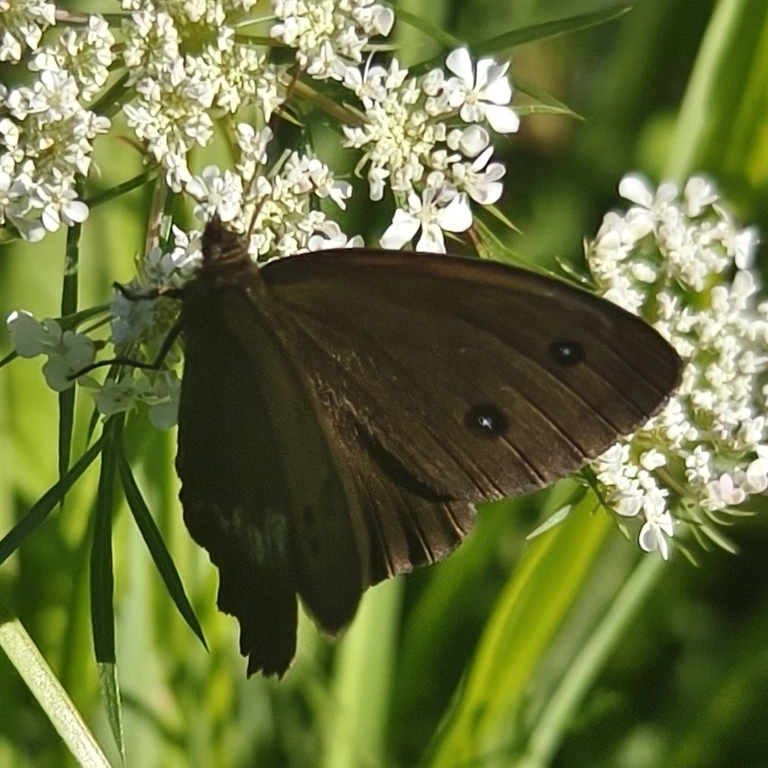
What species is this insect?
Minois dryas
